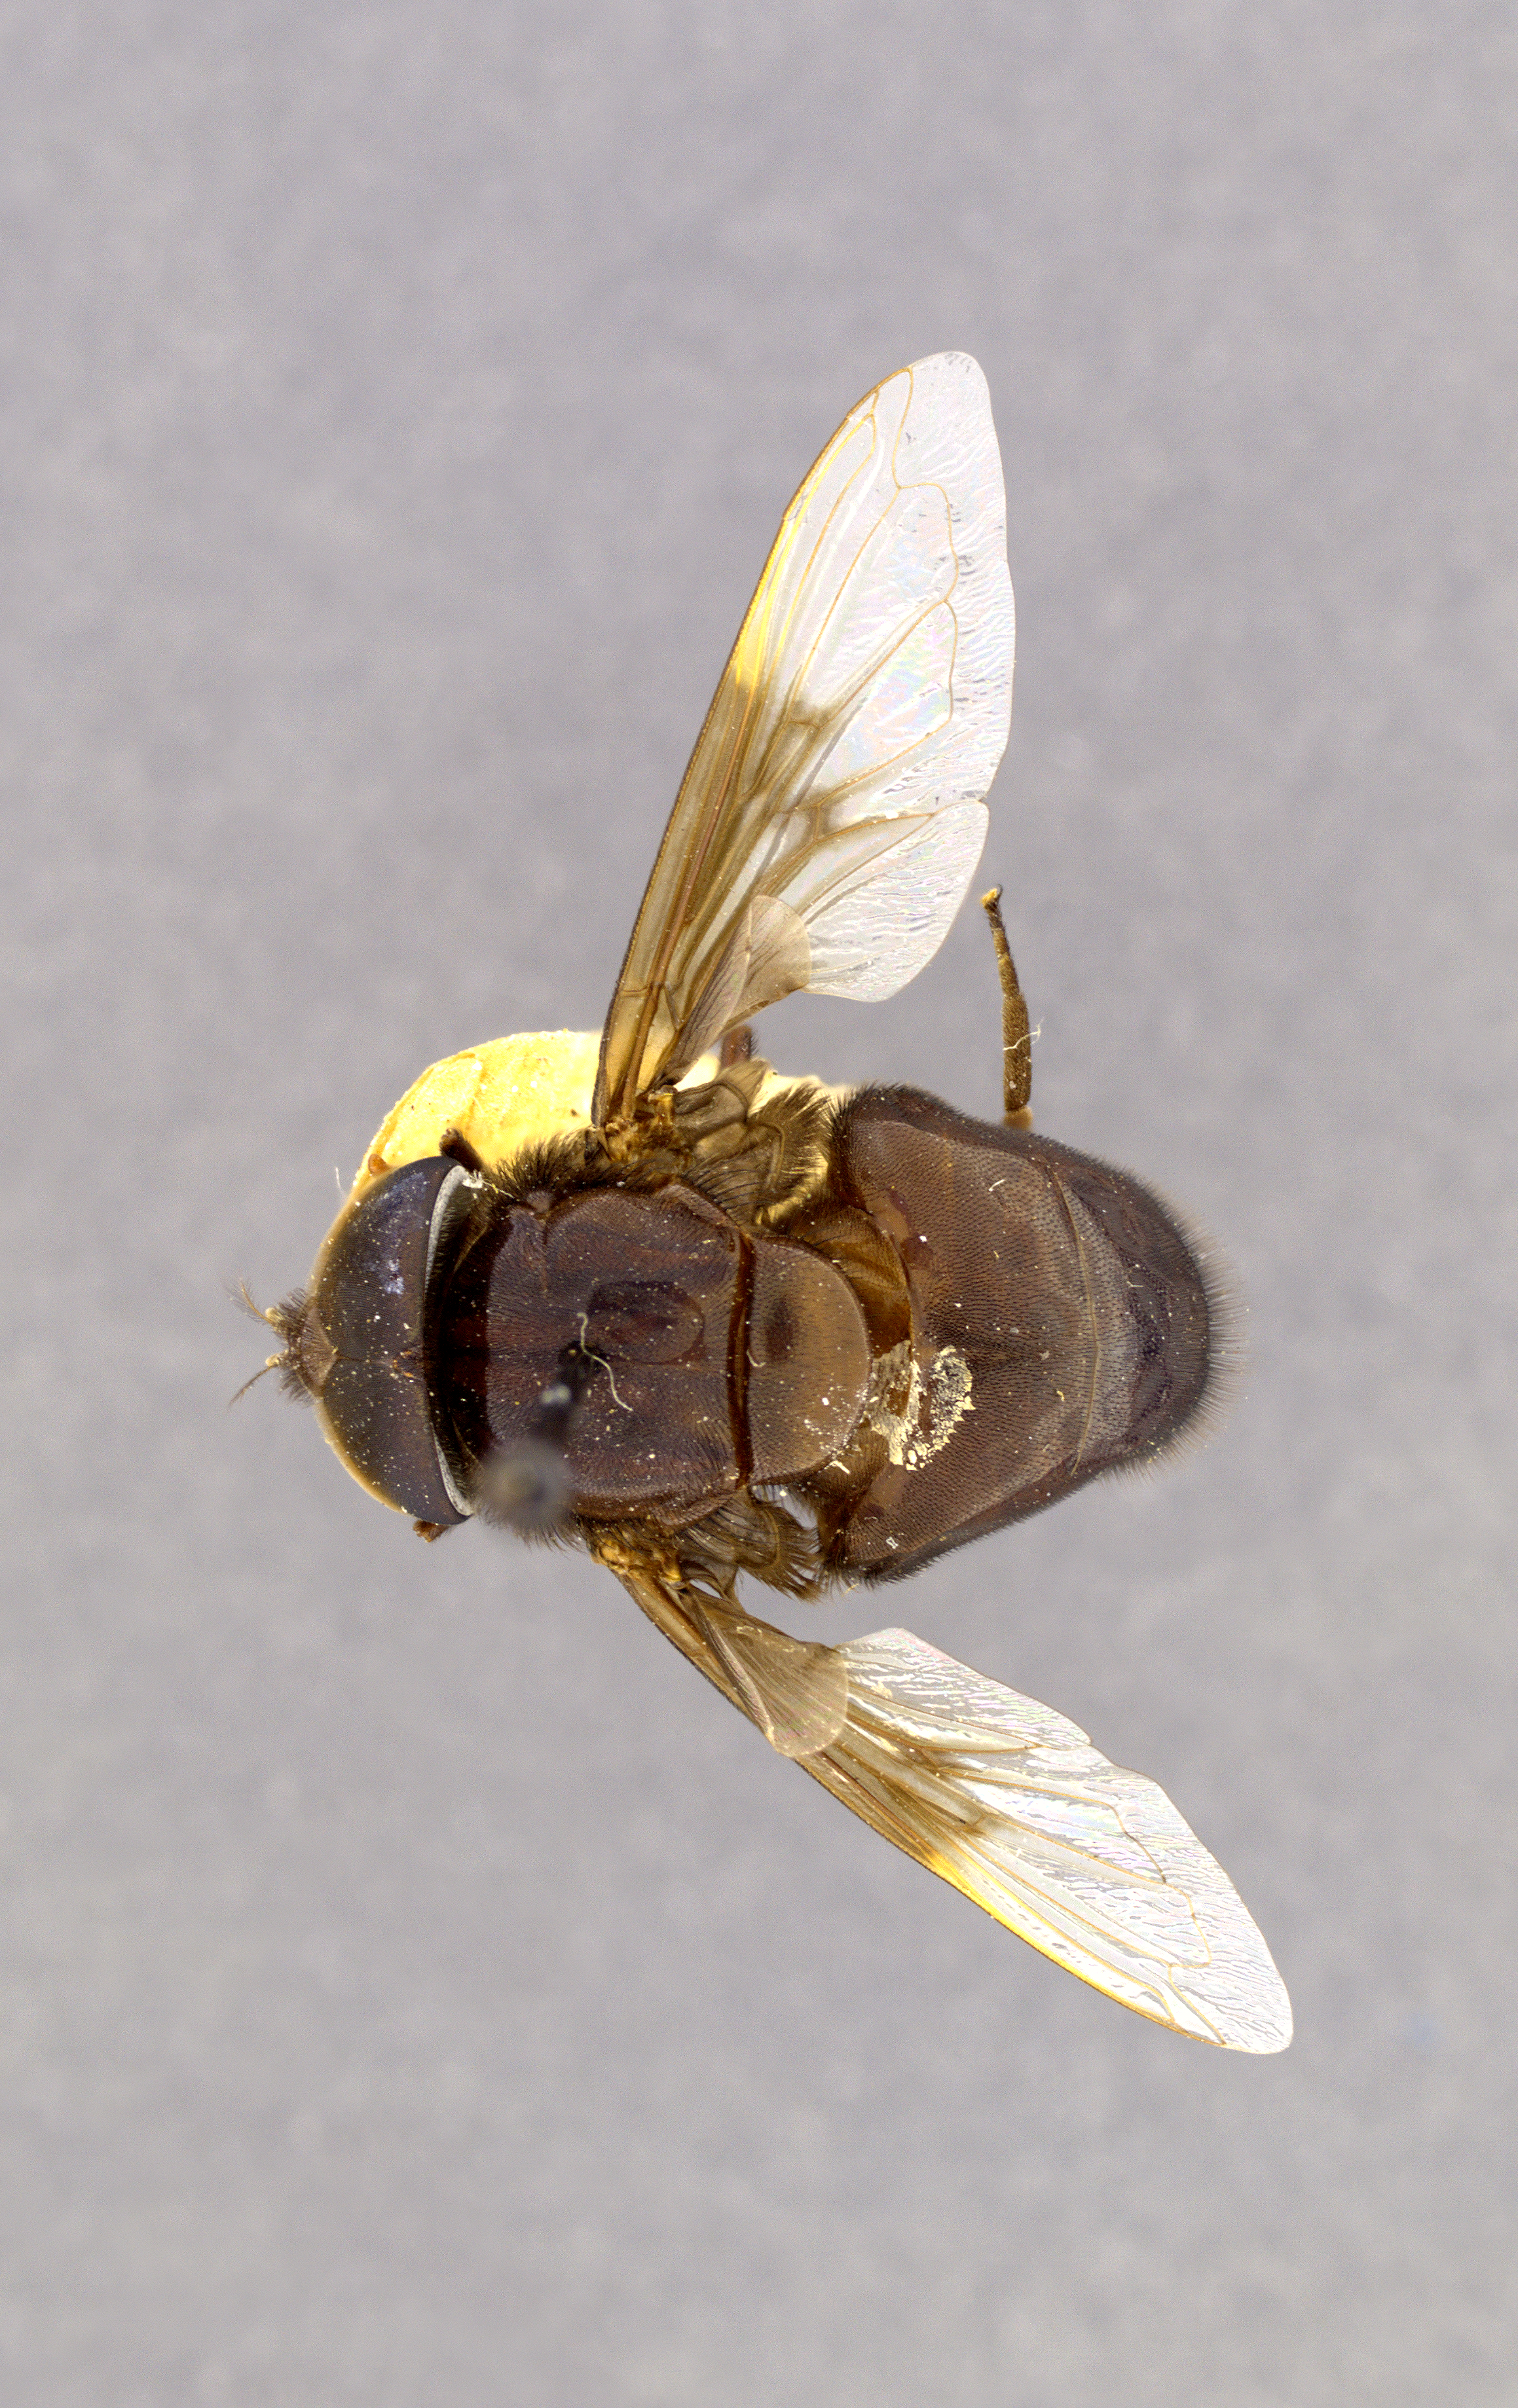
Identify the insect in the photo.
Volucella nigra
